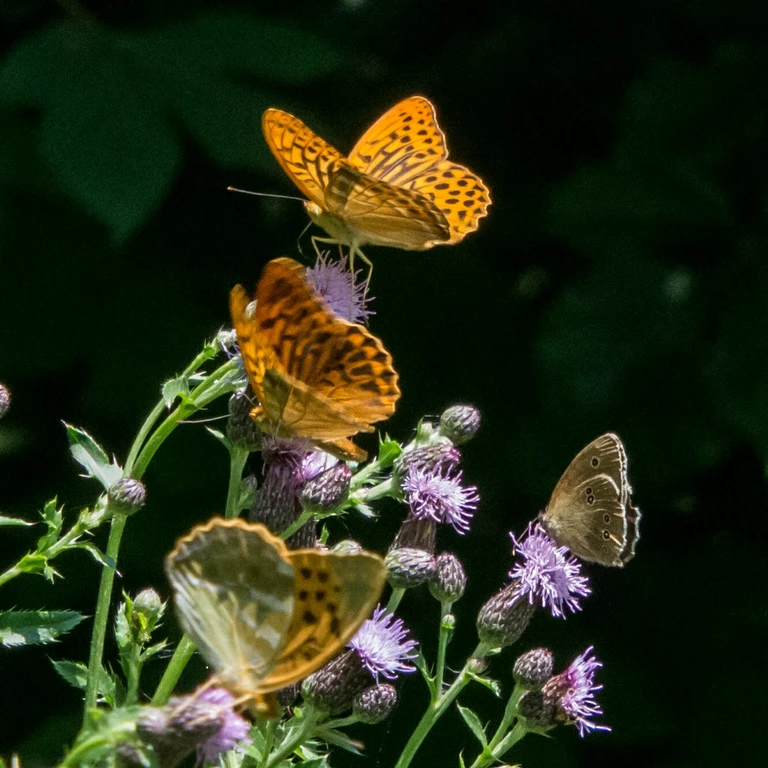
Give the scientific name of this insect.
Argynnis paphia
